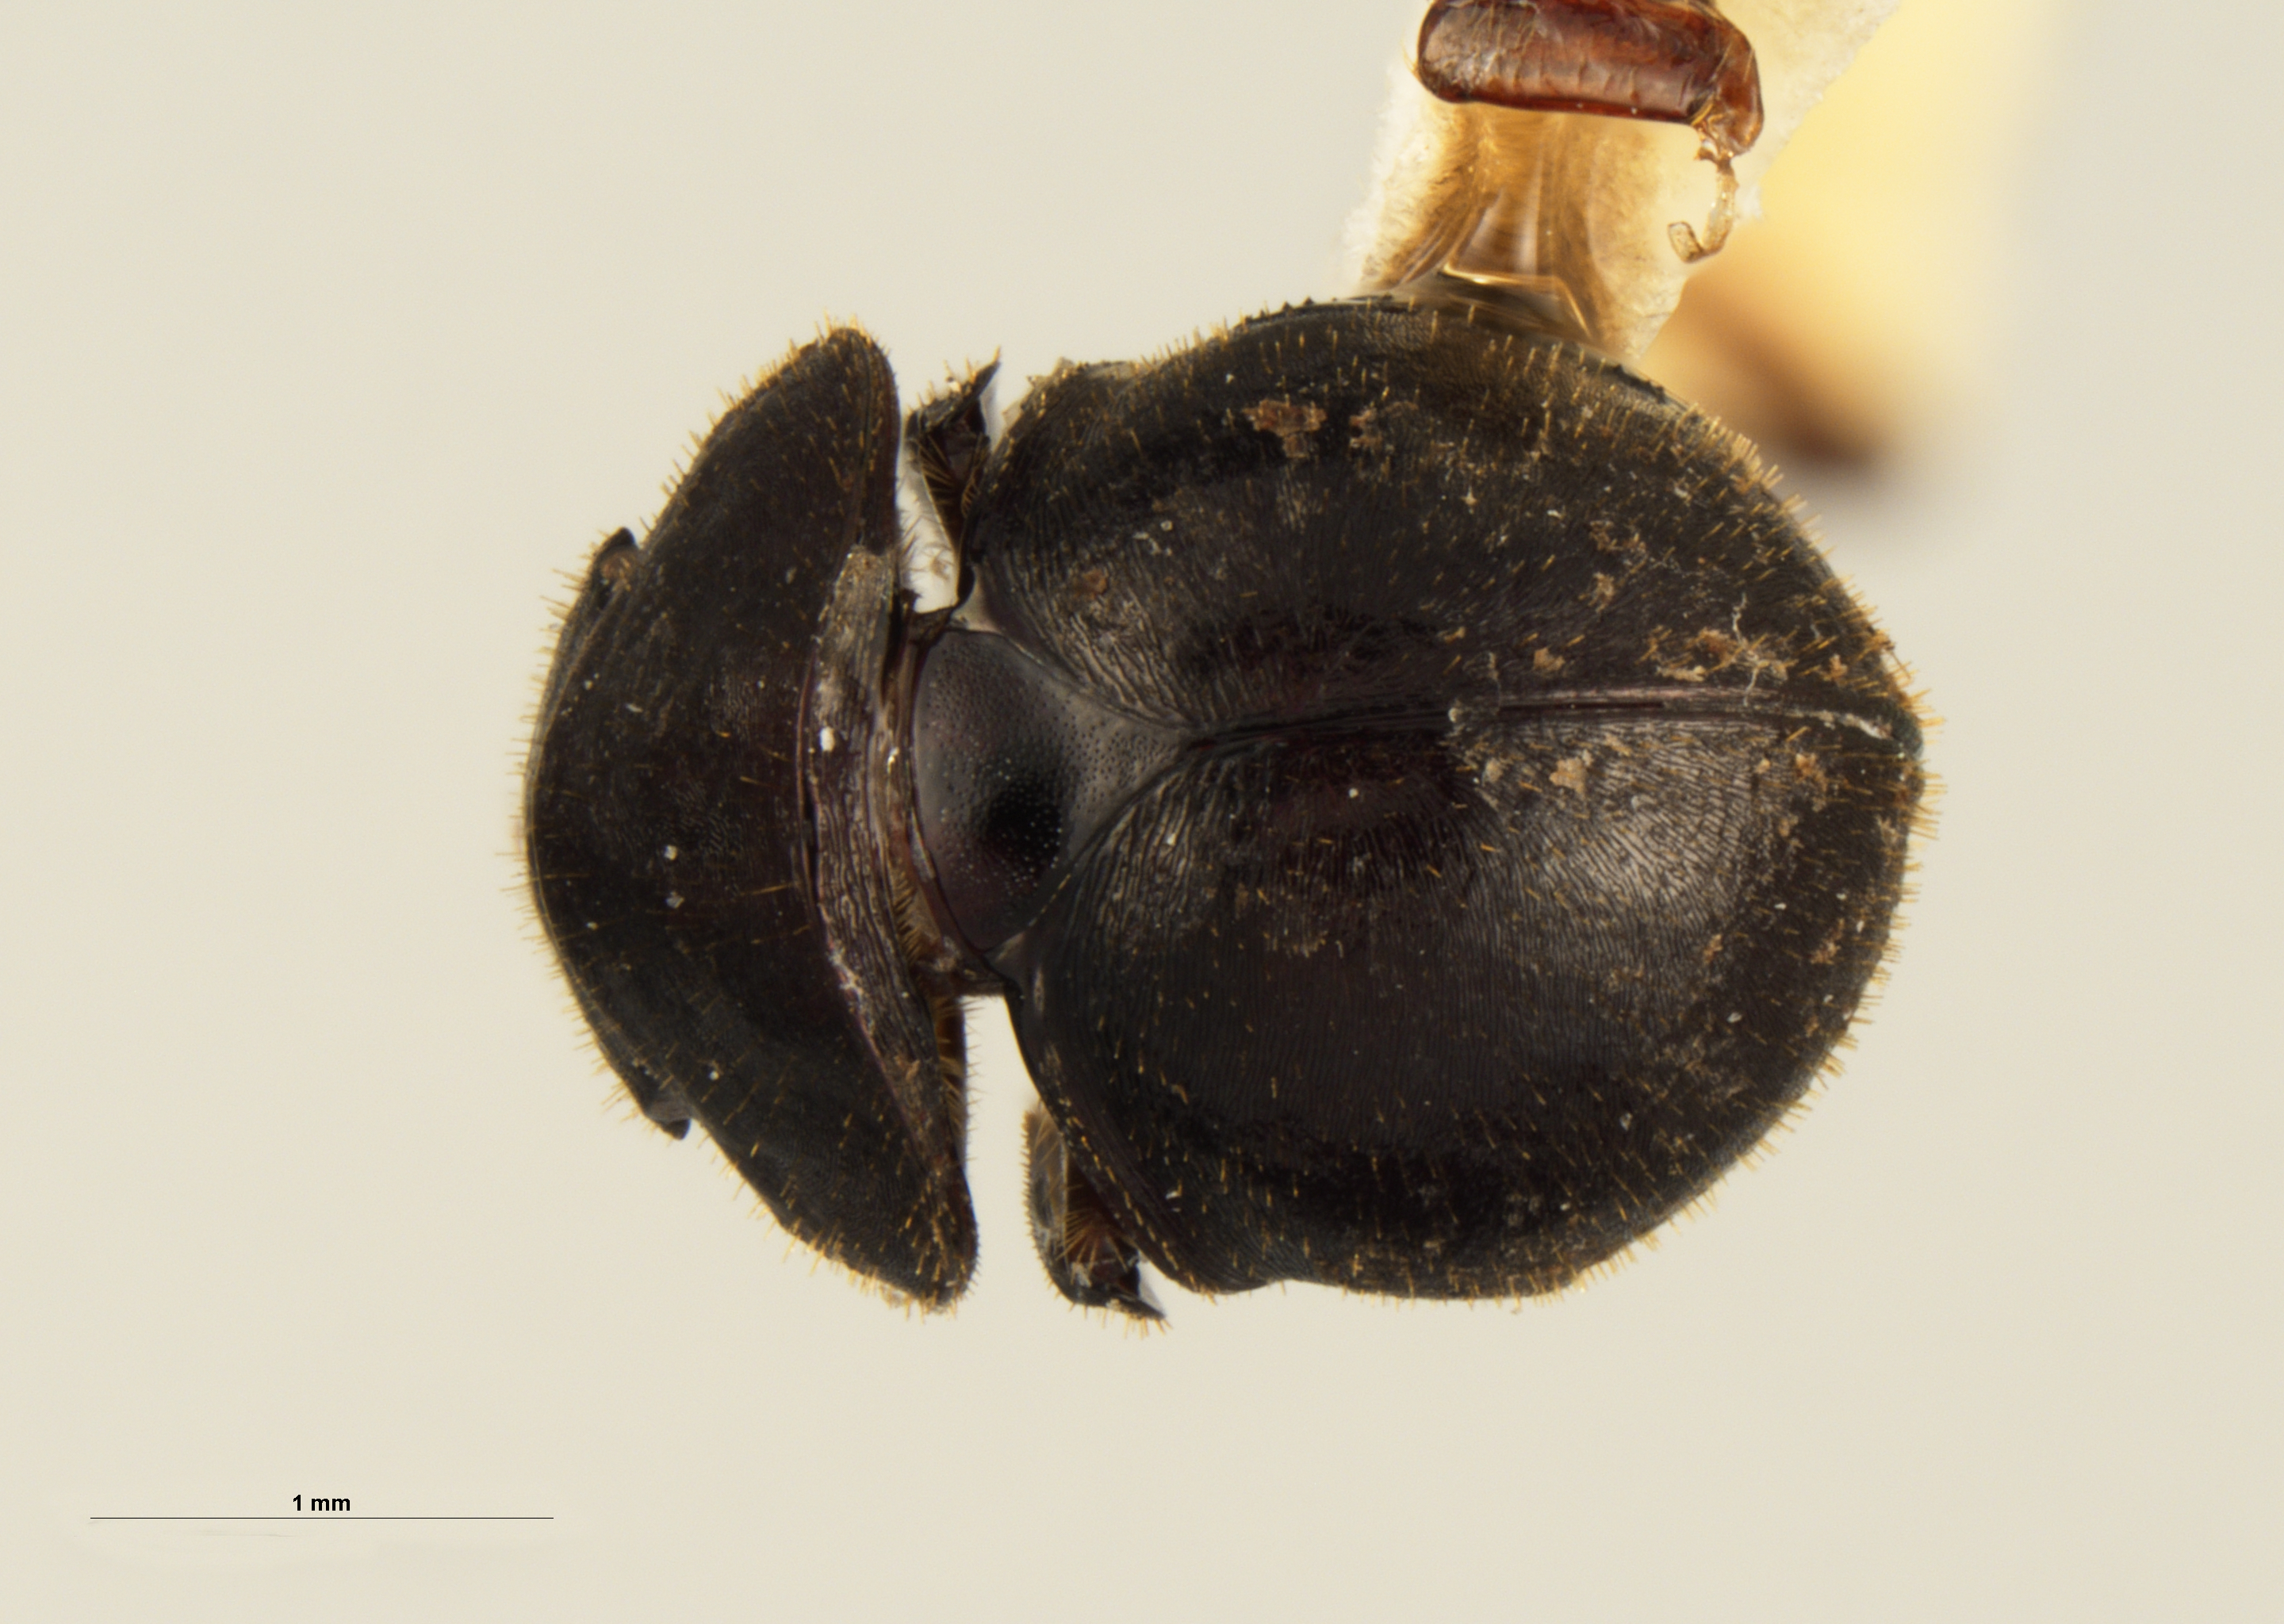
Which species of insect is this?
Nesopalla borinquensis
